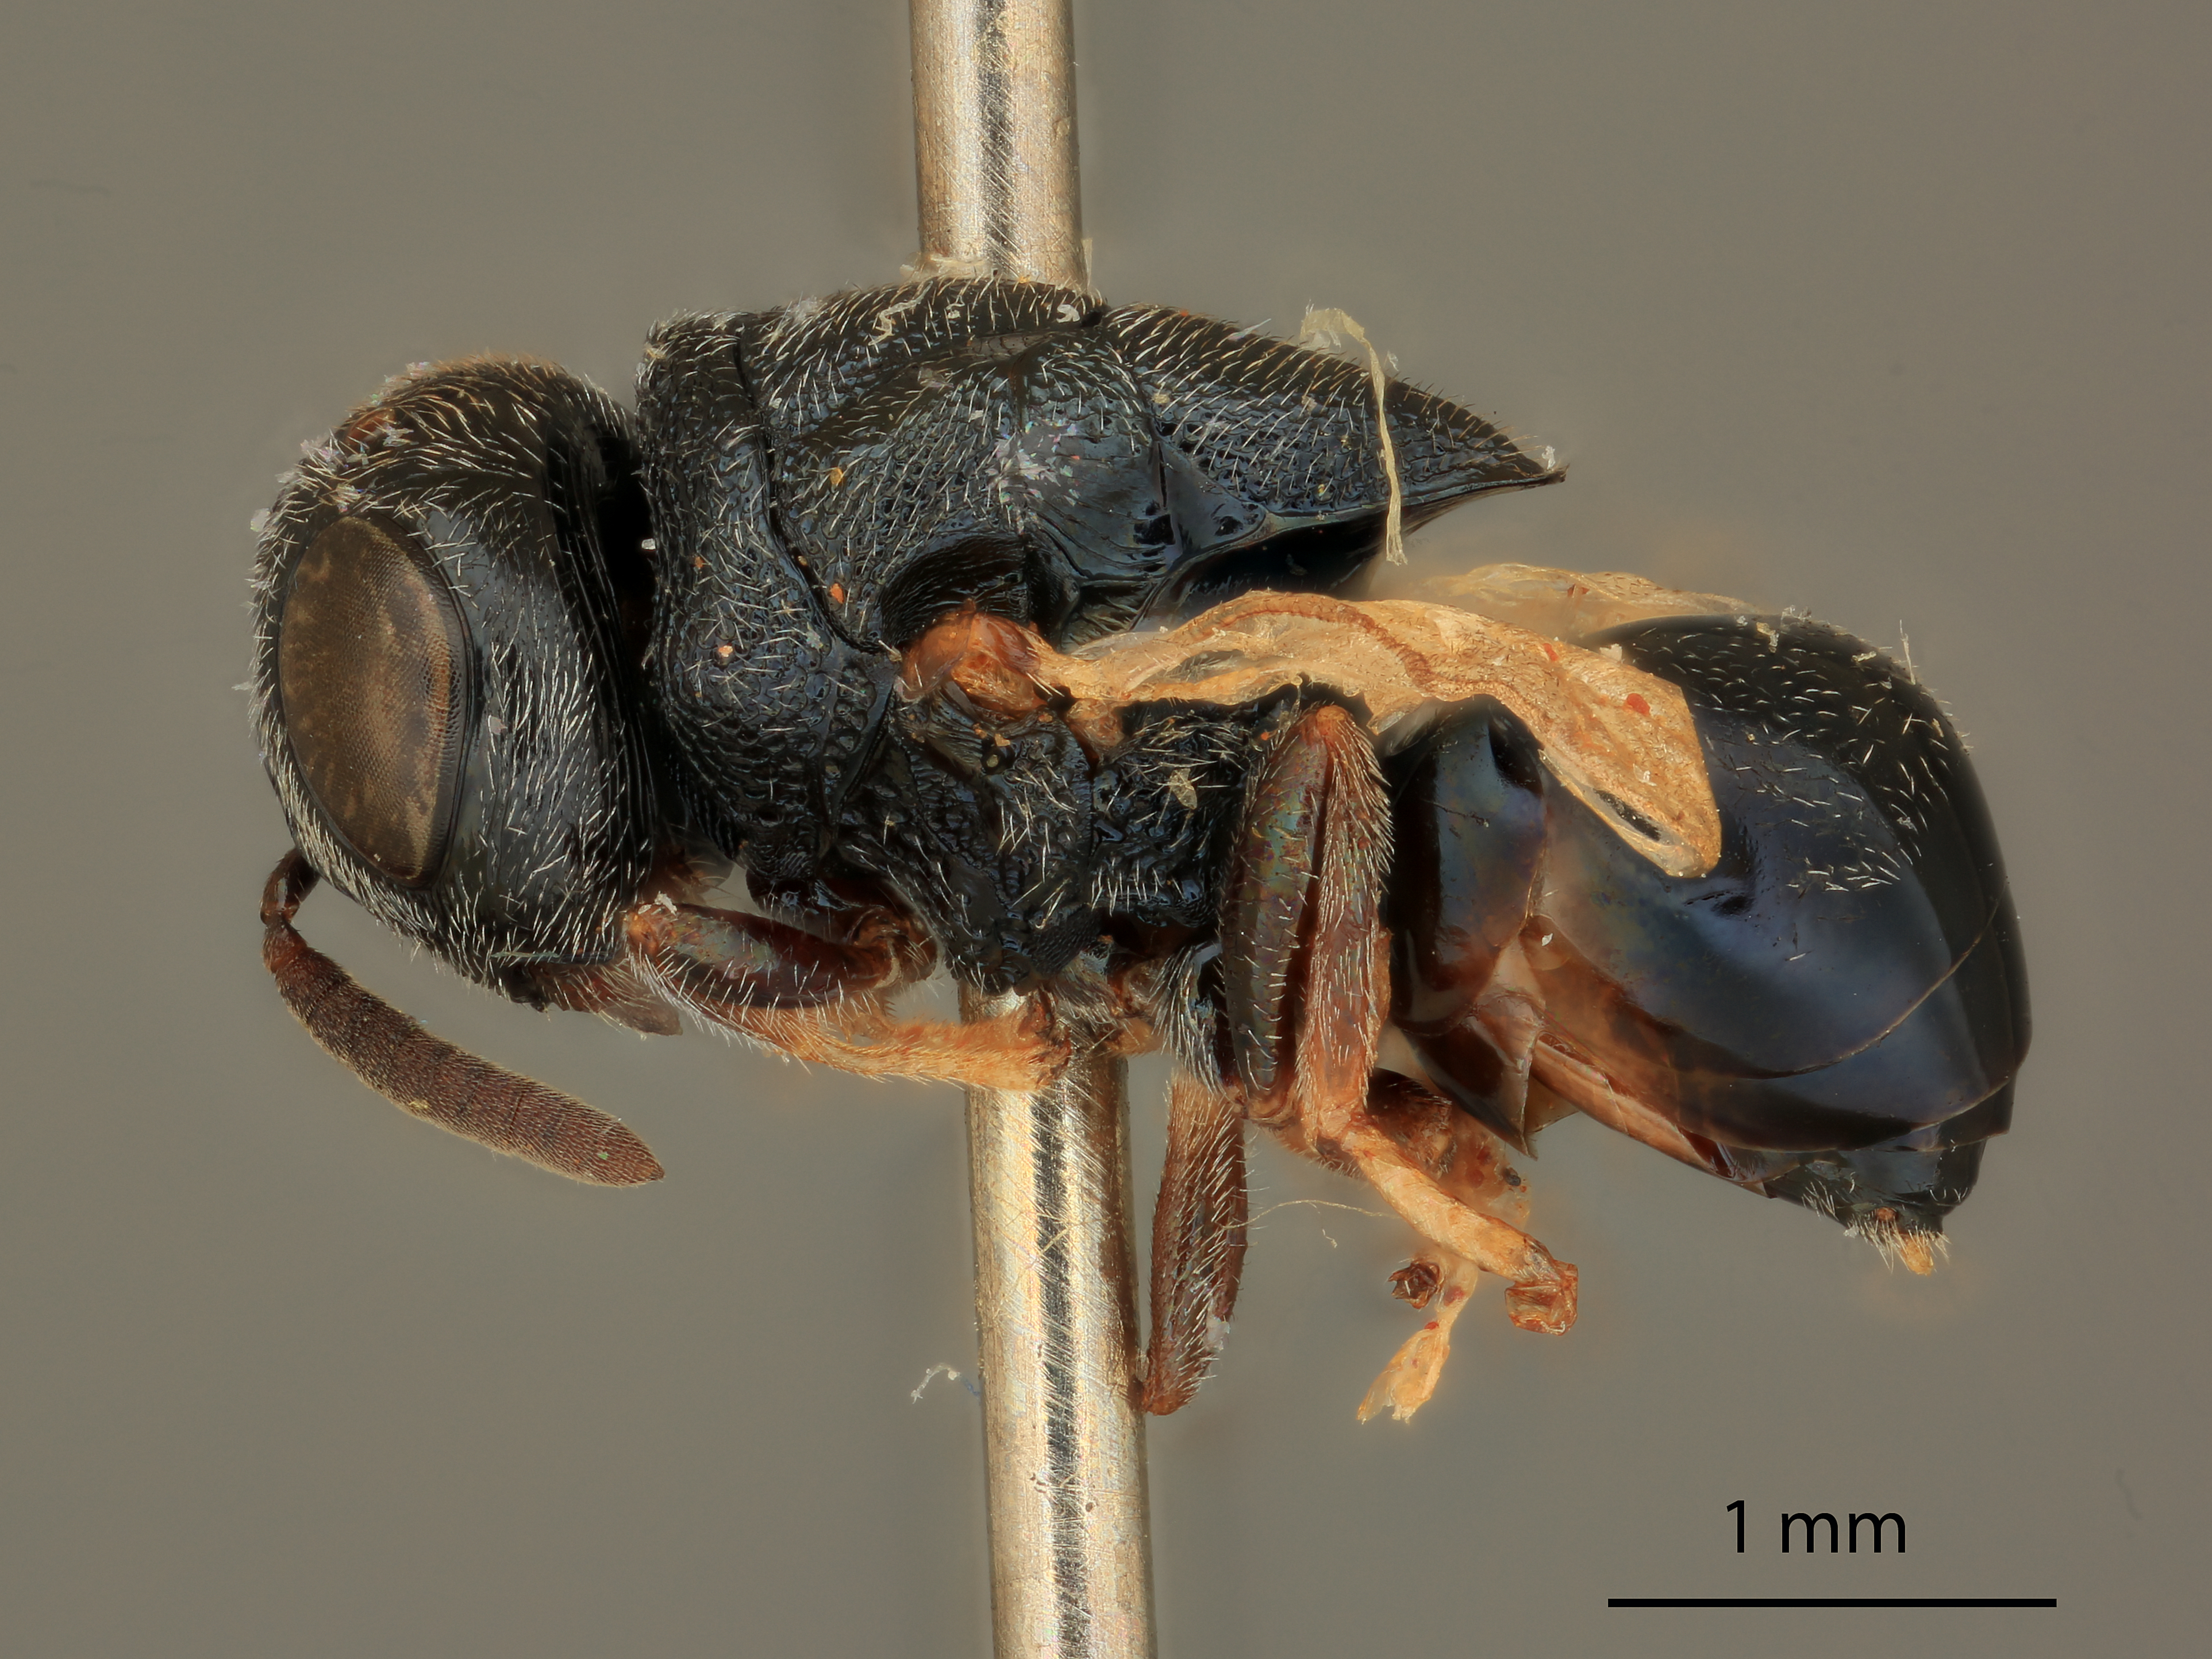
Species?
Krombeinius eumenidarum
